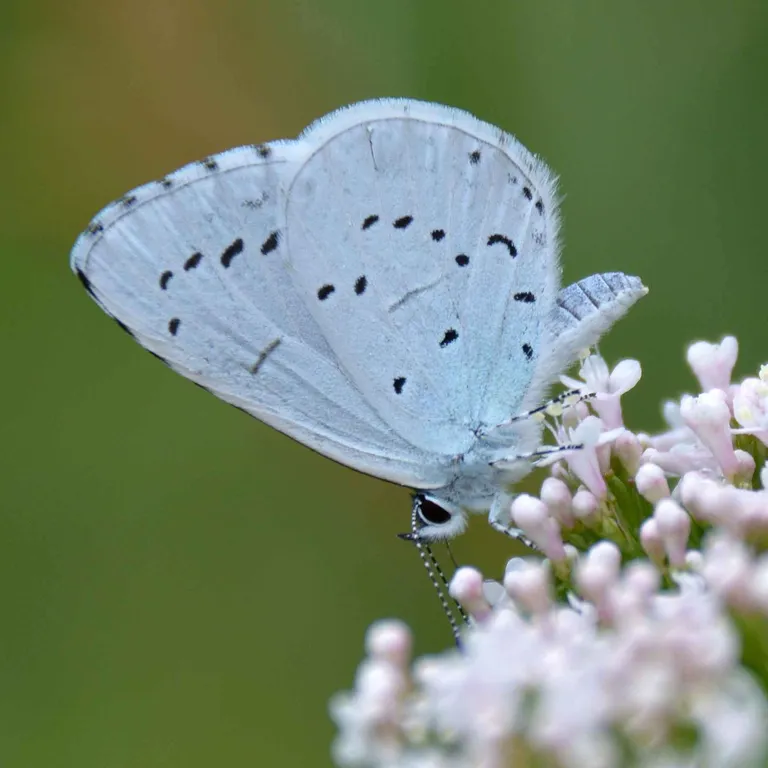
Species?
Celastrina argiolus
